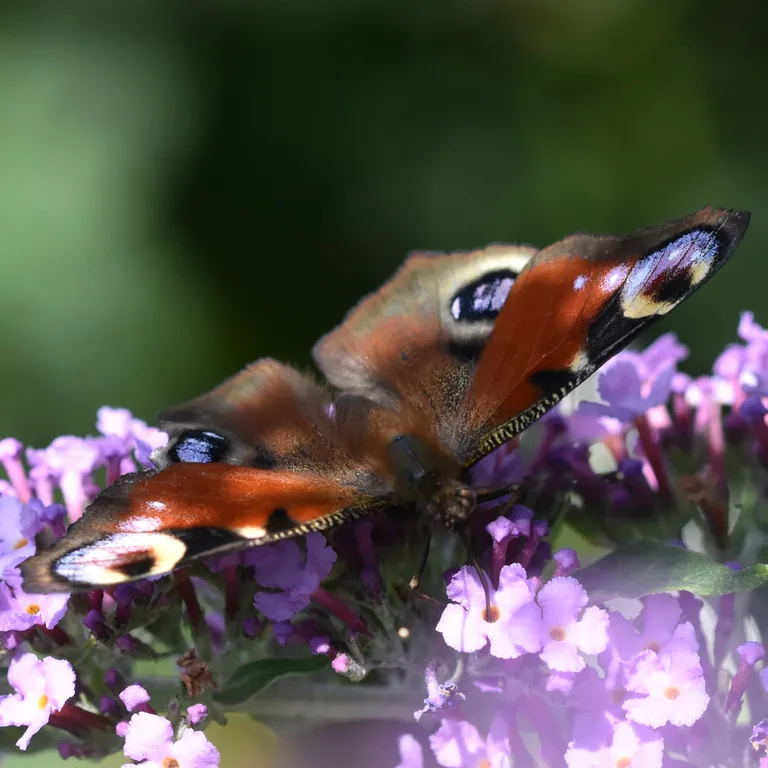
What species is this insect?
Aglais io
